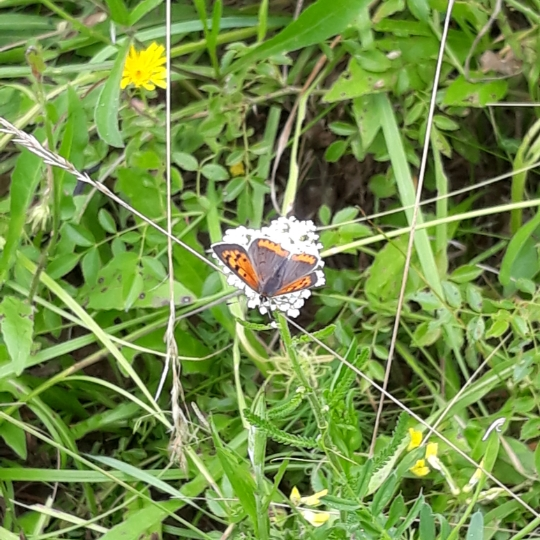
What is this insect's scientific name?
Lycaena phlaeas
